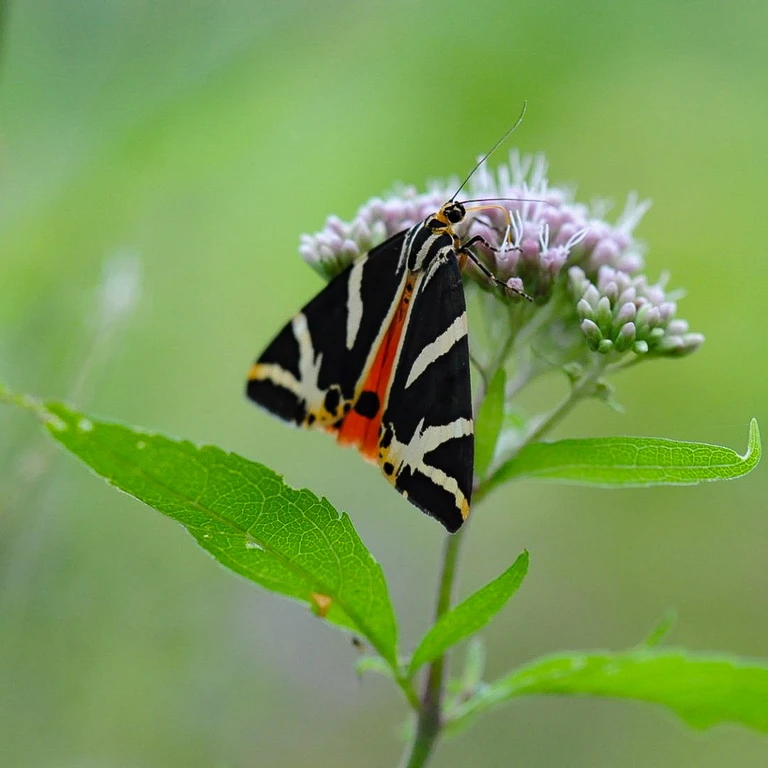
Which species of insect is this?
Euplagia quadripunctaria
